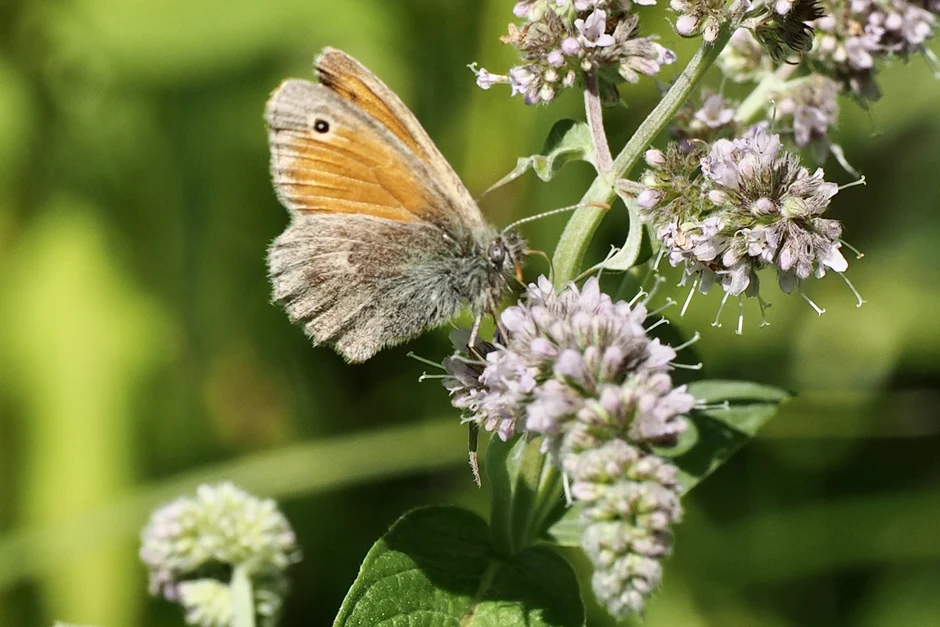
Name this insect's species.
Coenonympha pamphilus
